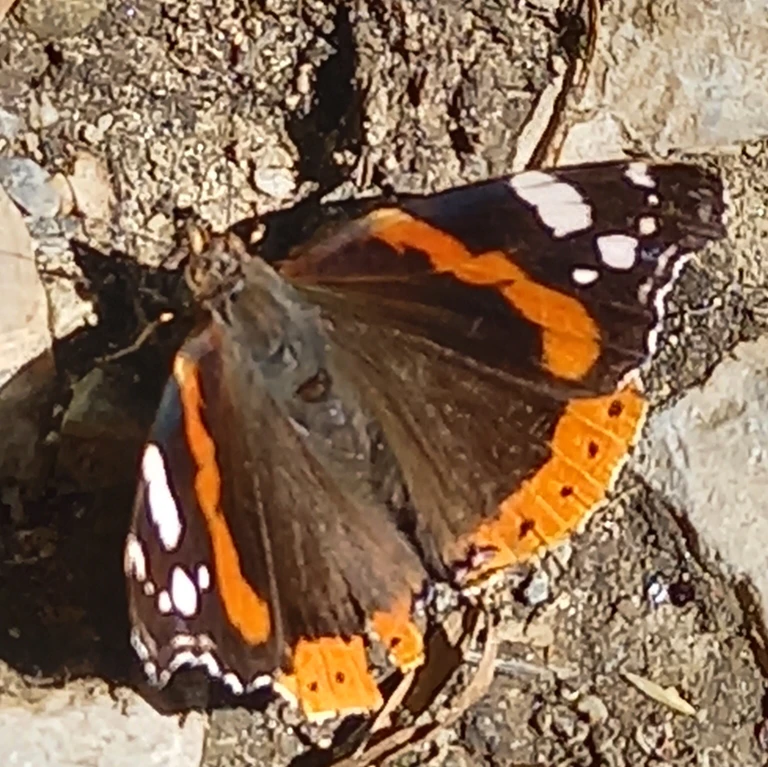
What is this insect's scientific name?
Vanessa atalanta
